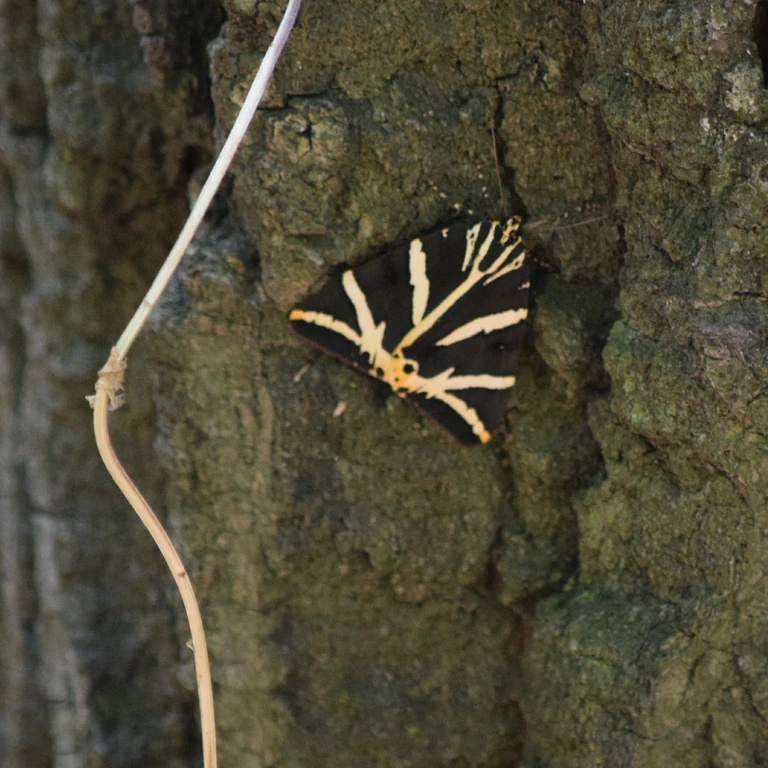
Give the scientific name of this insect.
Euplagia quadripunctaria
